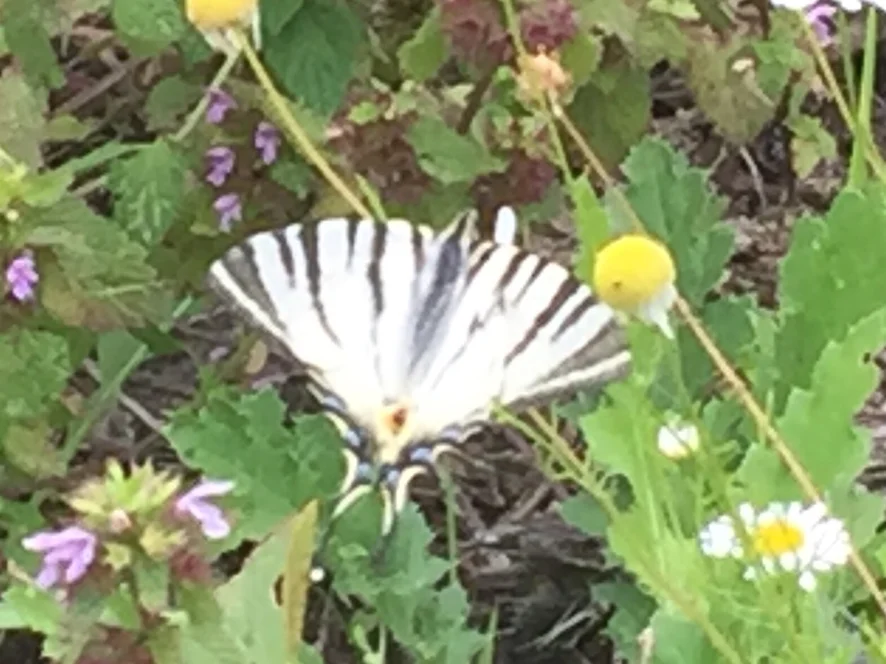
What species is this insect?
Iphiclides podalirius
